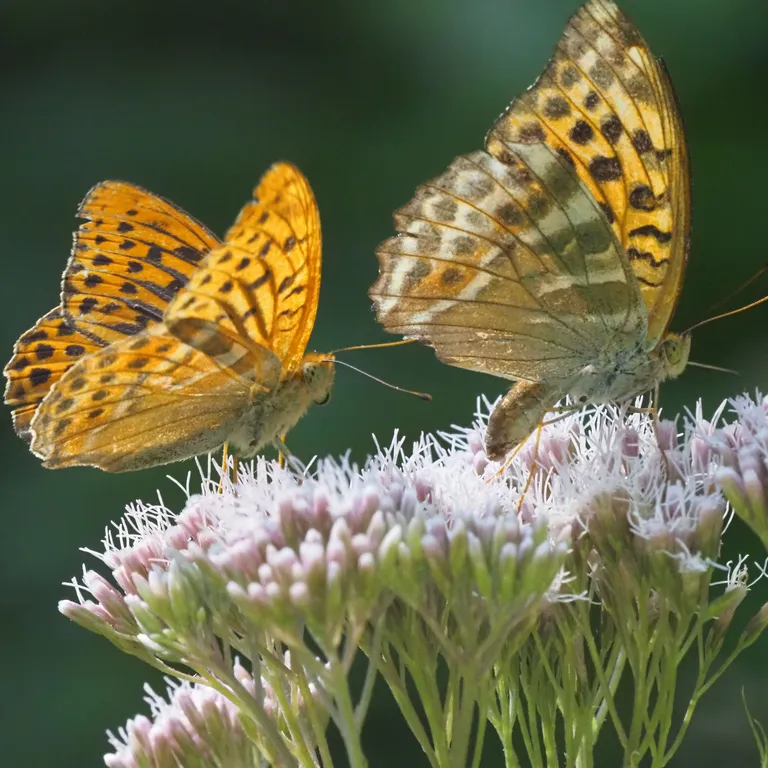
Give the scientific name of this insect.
Argynnis paphia
